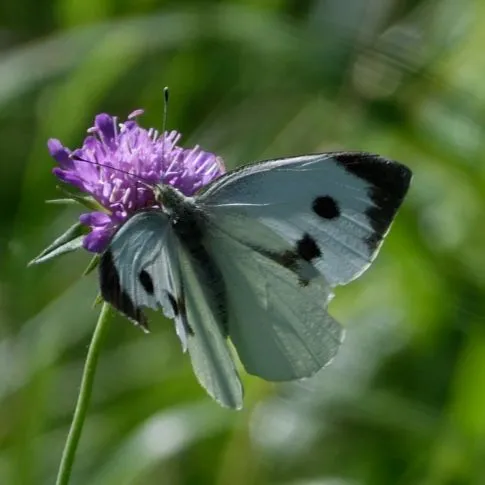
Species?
Pieris brassicae
